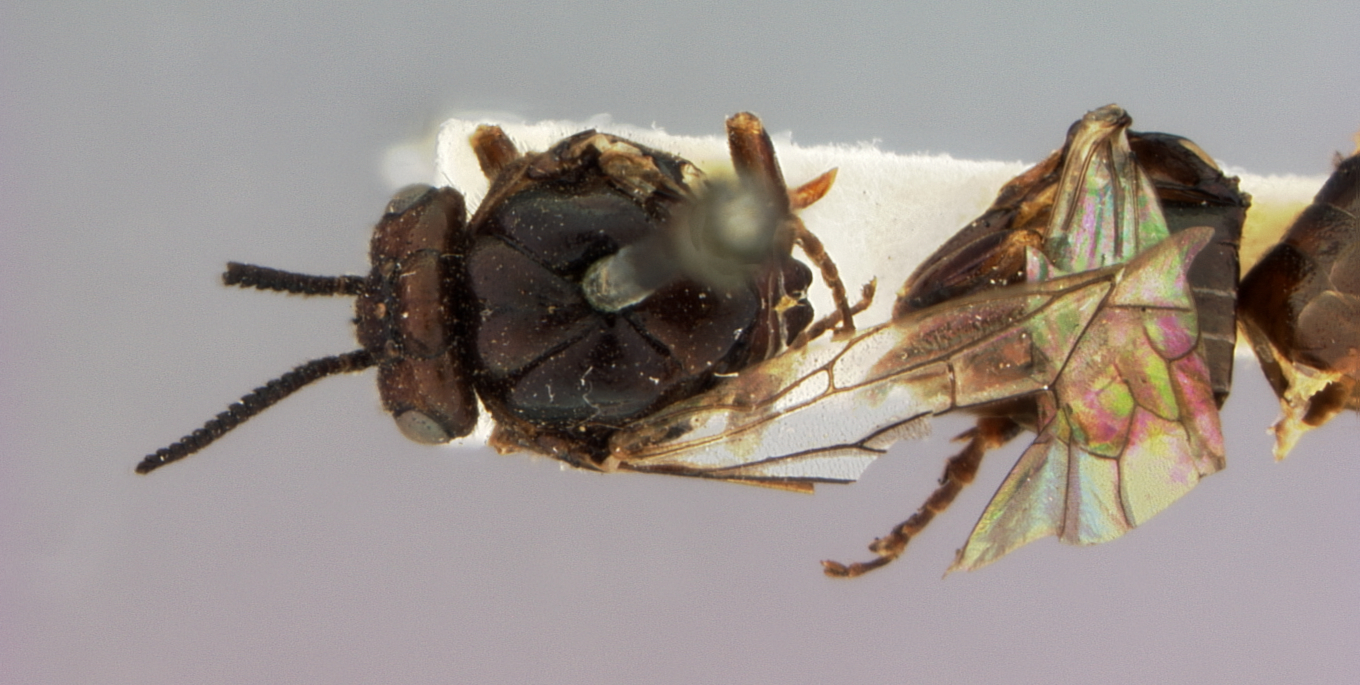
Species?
Neodiprion mundus
